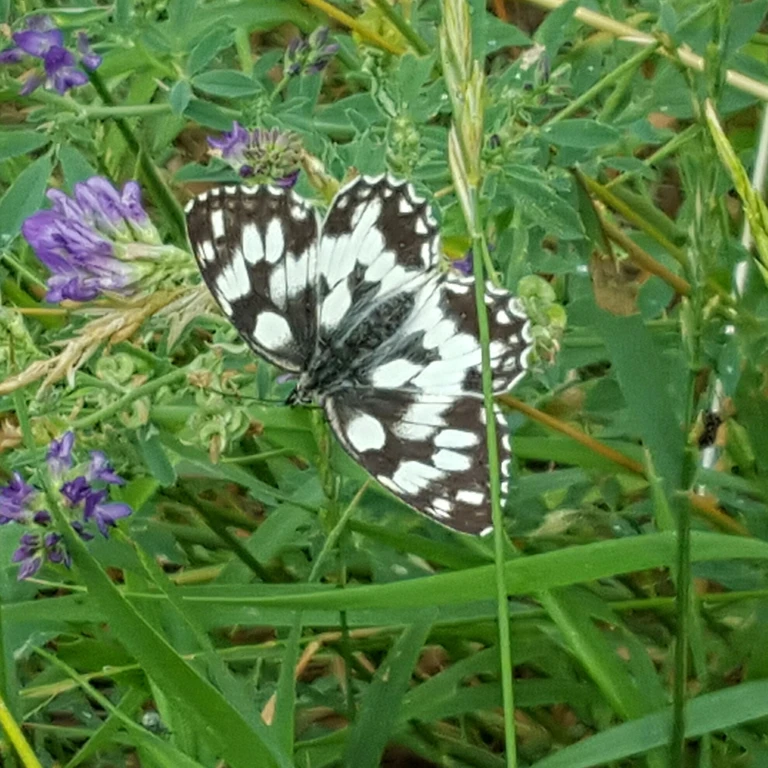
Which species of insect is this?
Melanargia galathea
